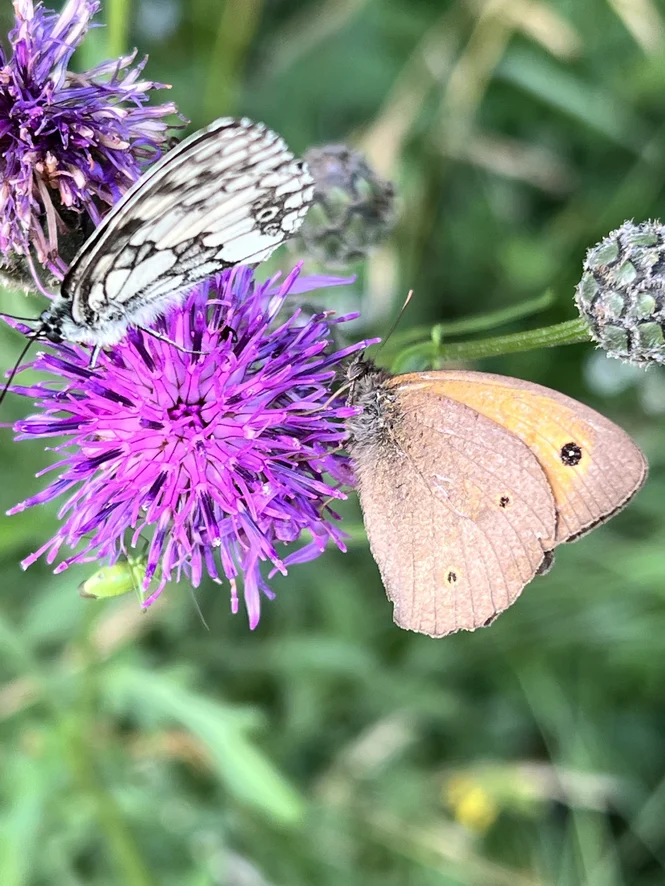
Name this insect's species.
Maniola jurtina
